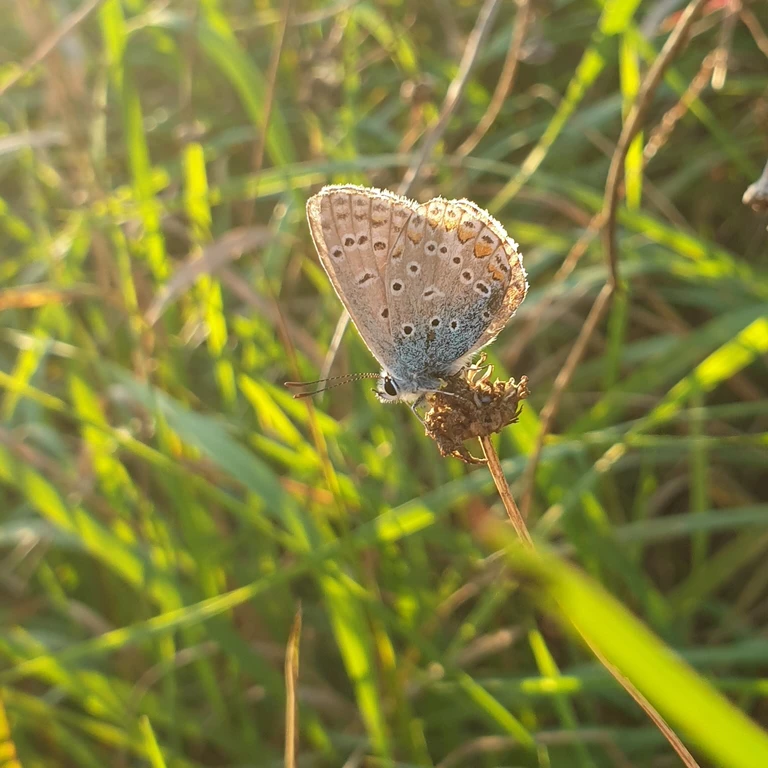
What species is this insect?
Polyommatus icarus
